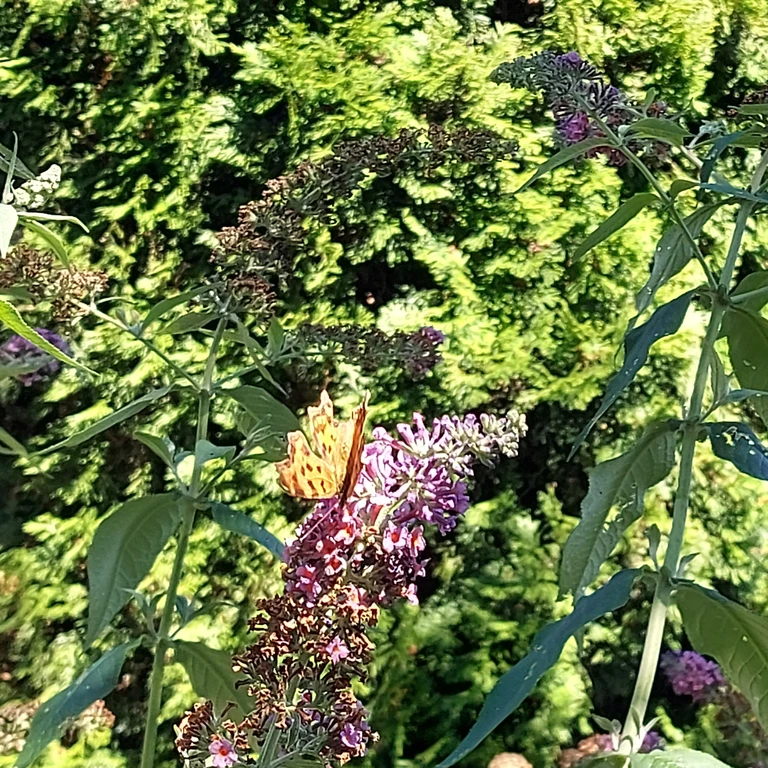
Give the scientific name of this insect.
Polygonia c-album
